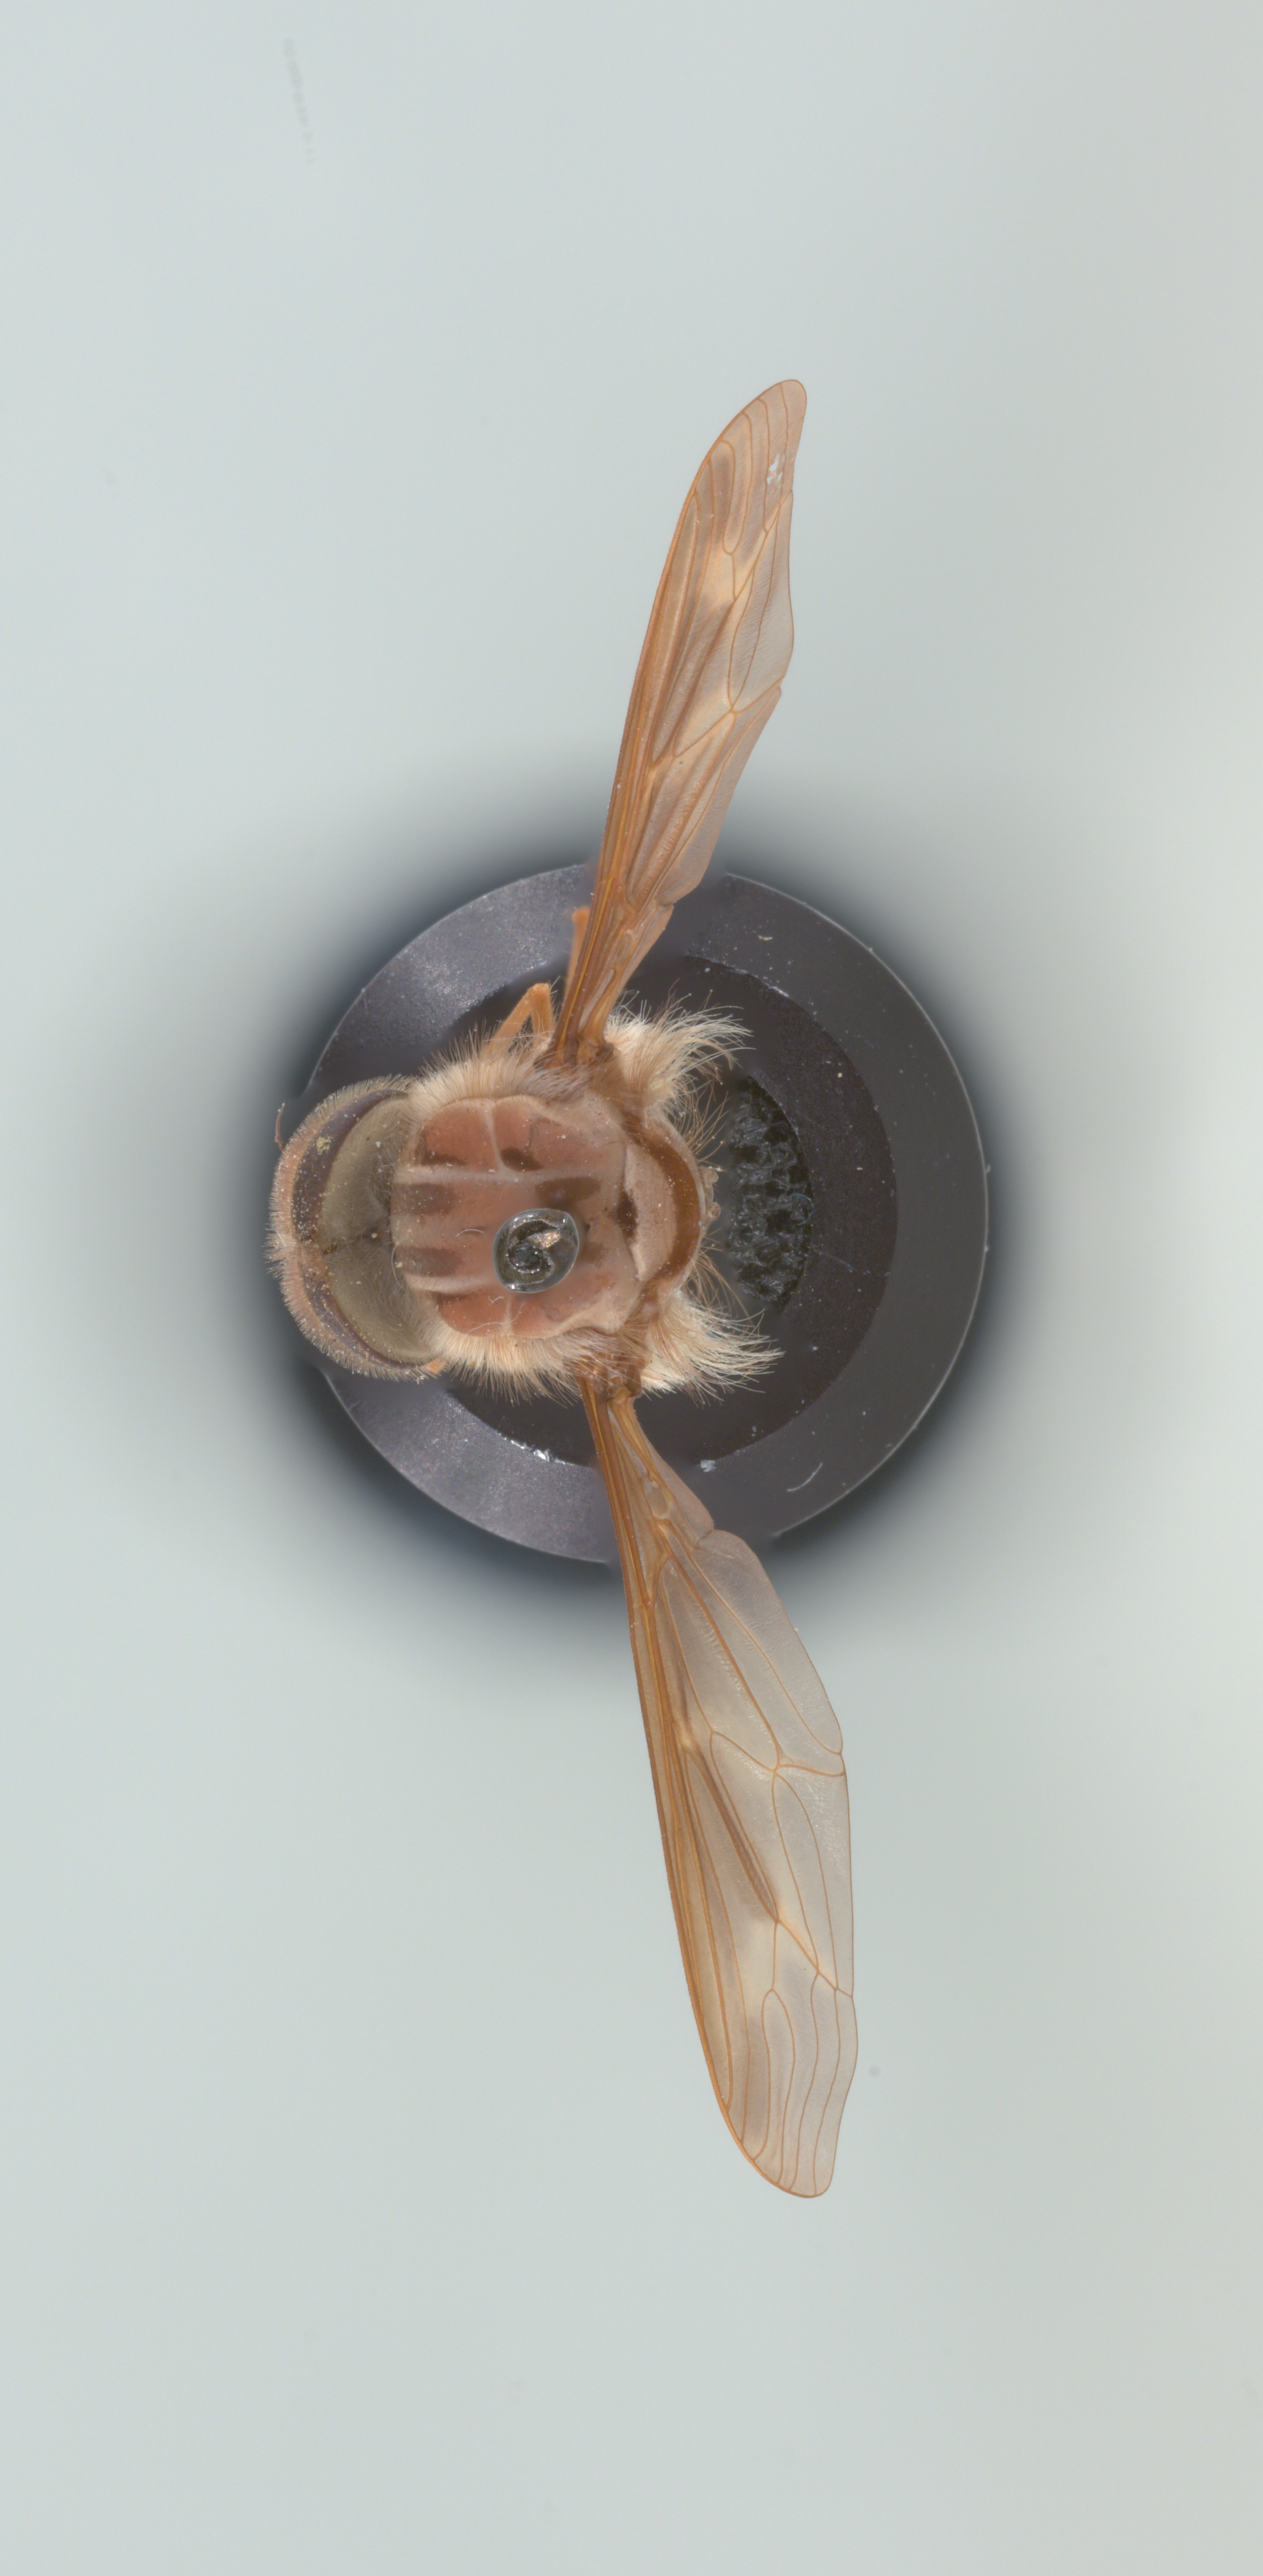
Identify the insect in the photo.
Hirmoneura nubipennis (also Trichophthalma nubipennis)
